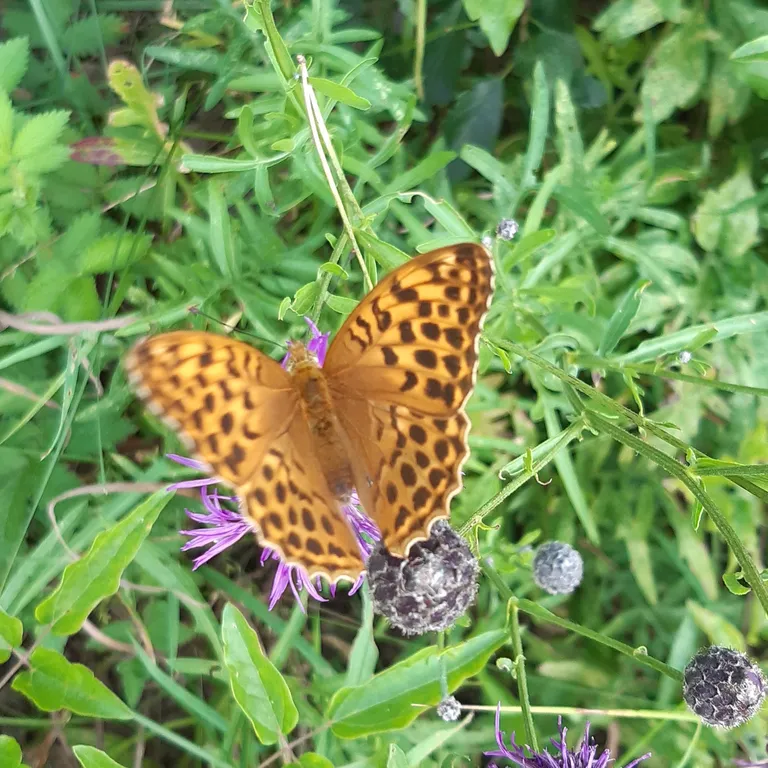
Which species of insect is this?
Argynnis paphia
